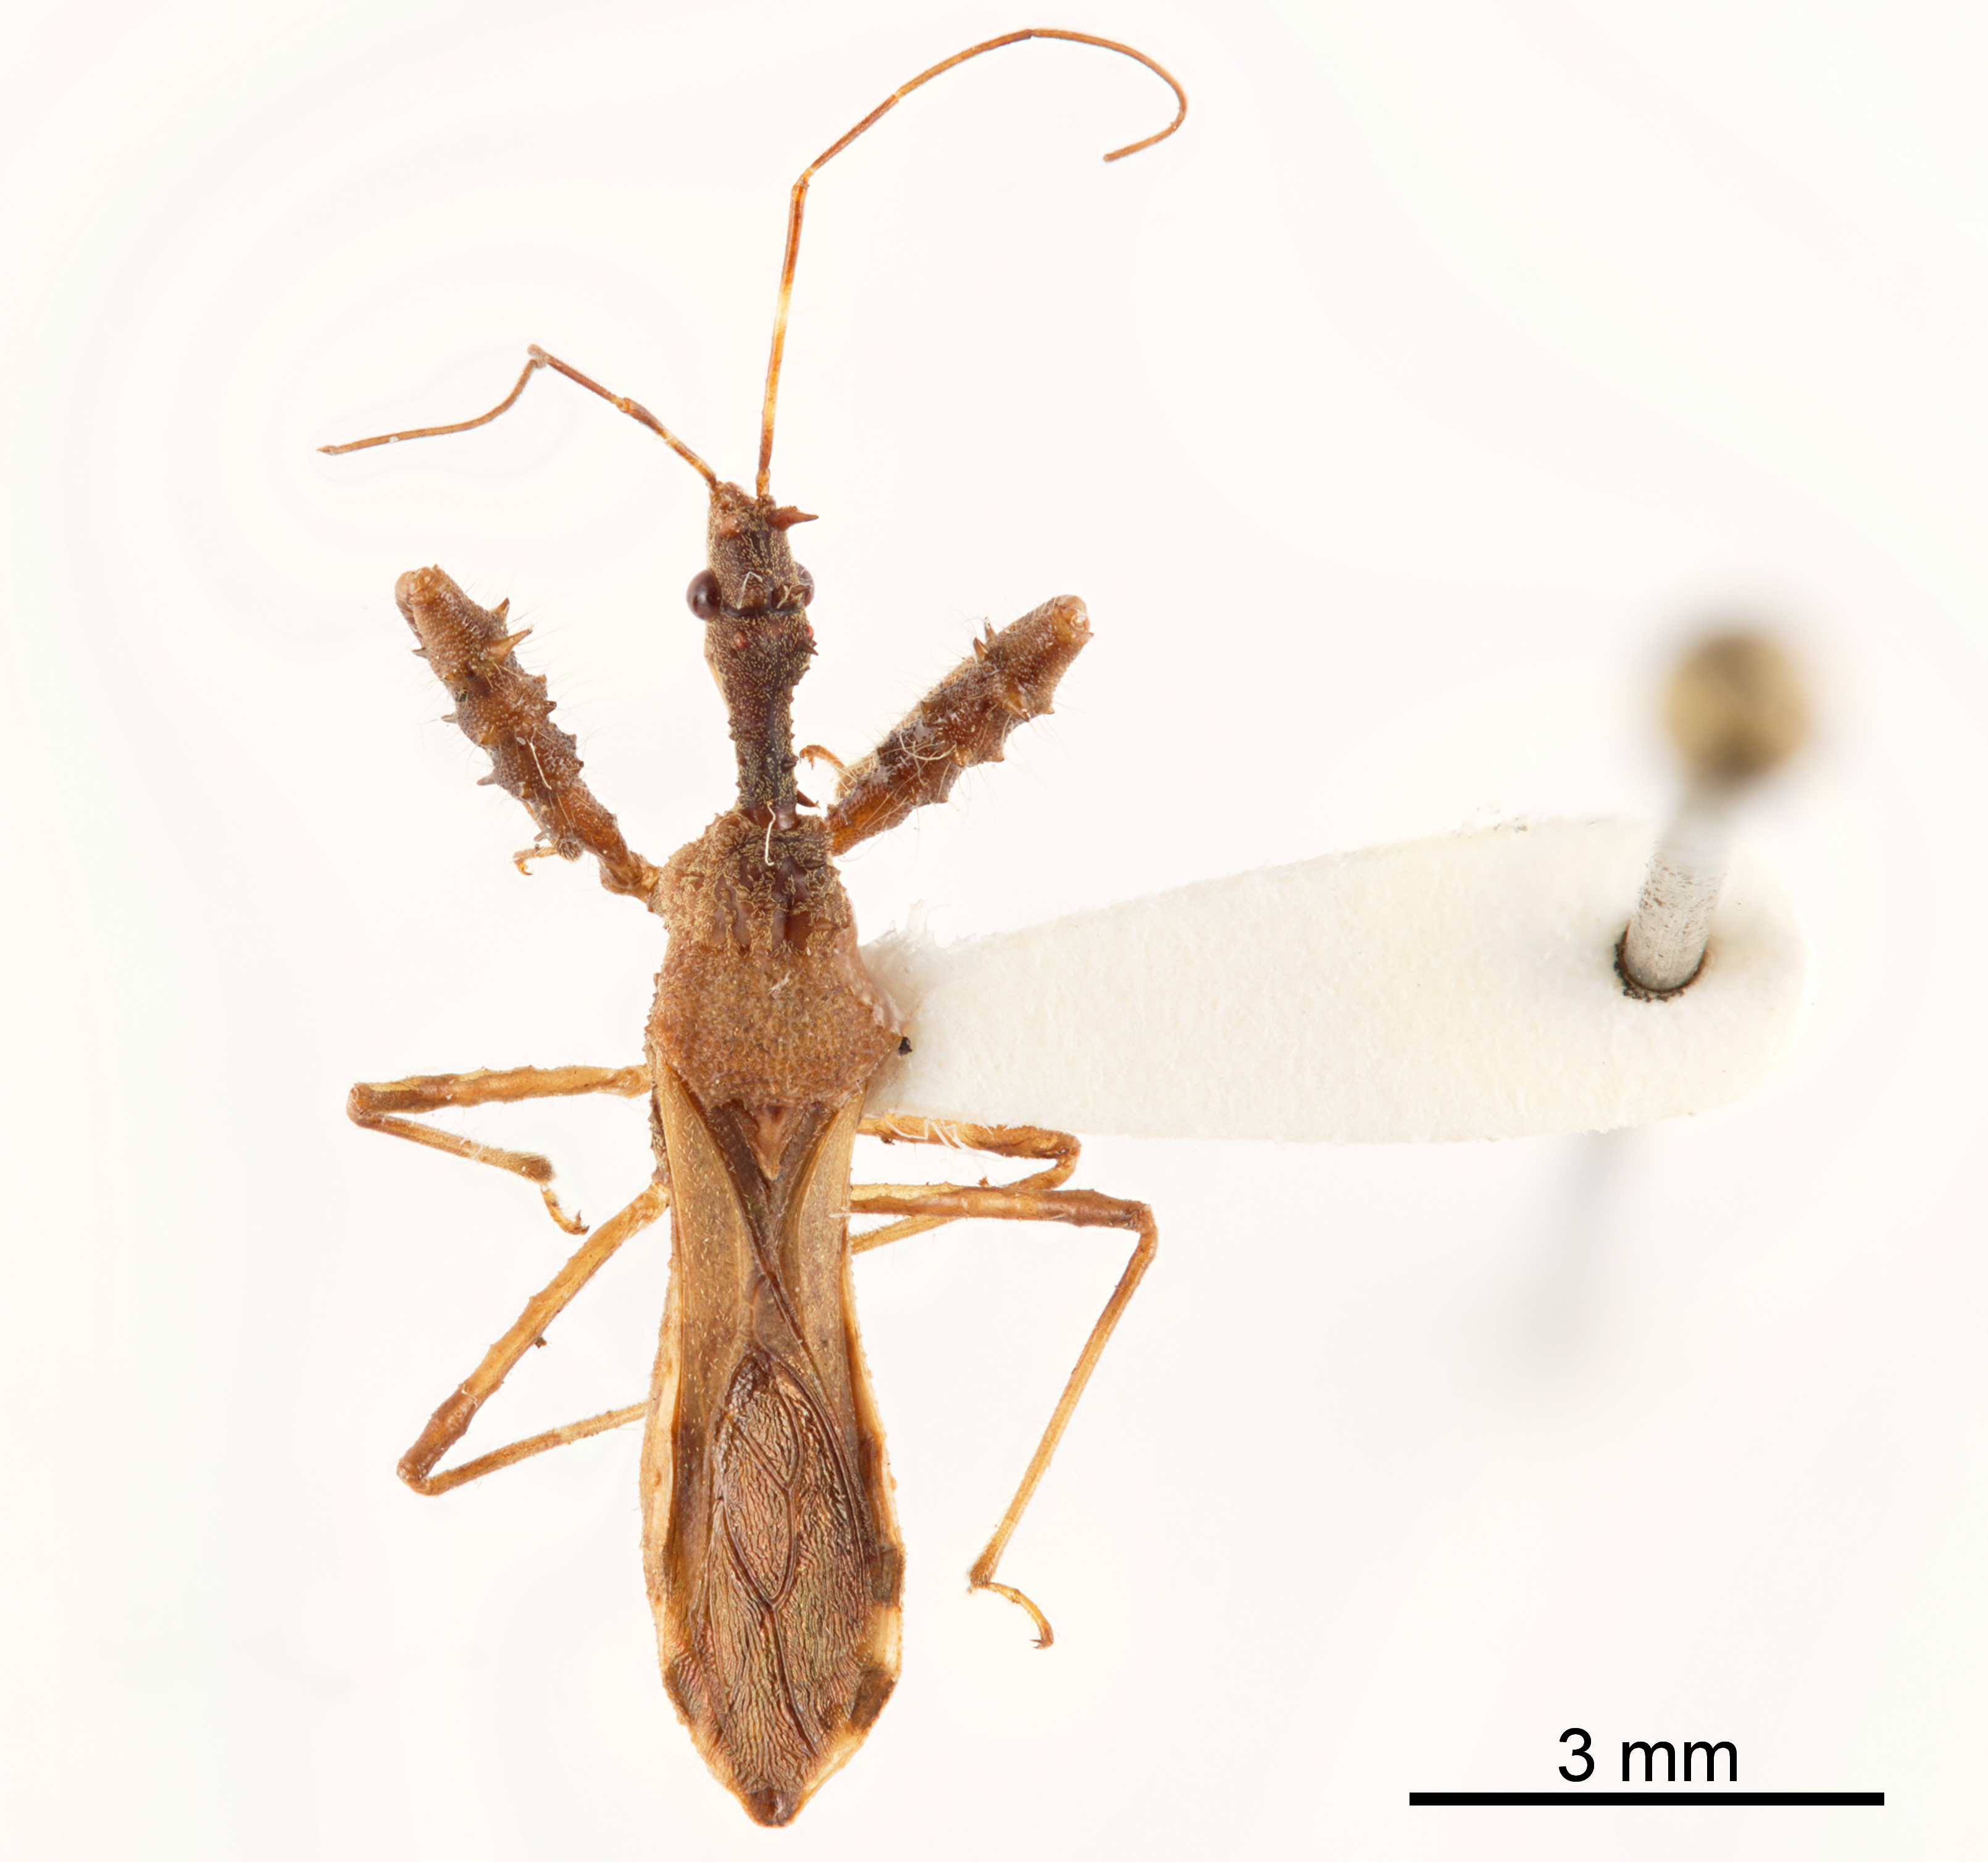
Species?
Irantha armipes
